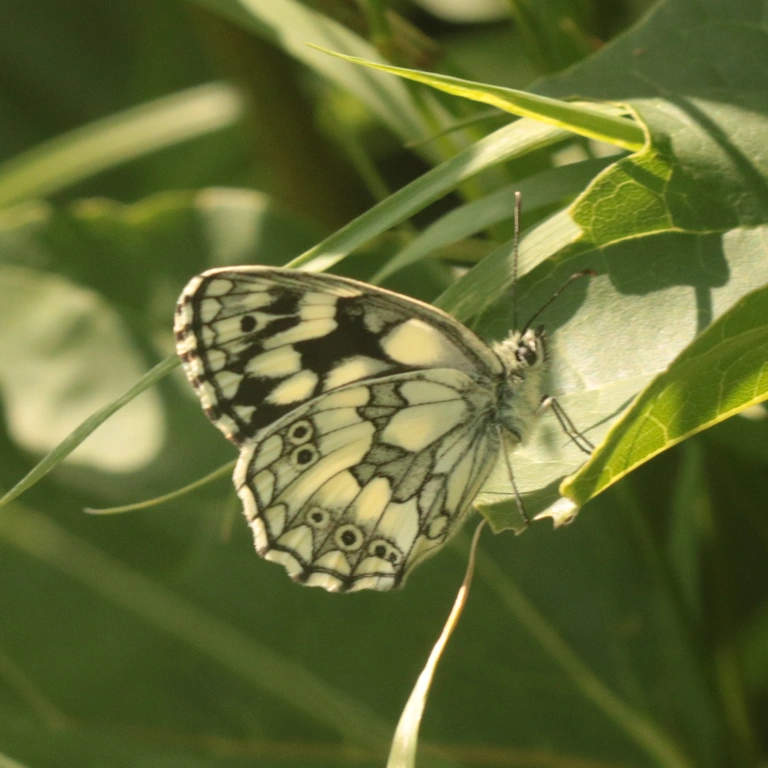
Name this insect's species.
Melanargia galathea
